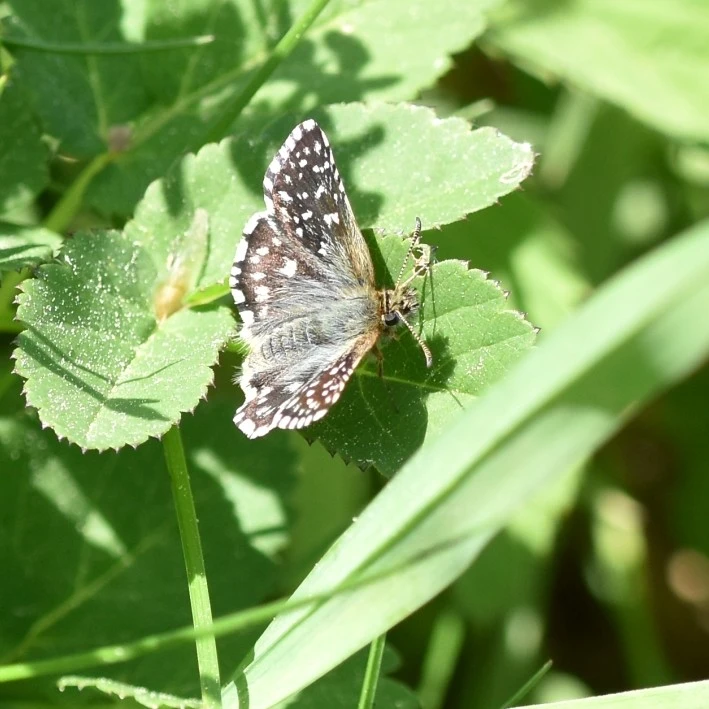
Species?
Pyrgus malvae
